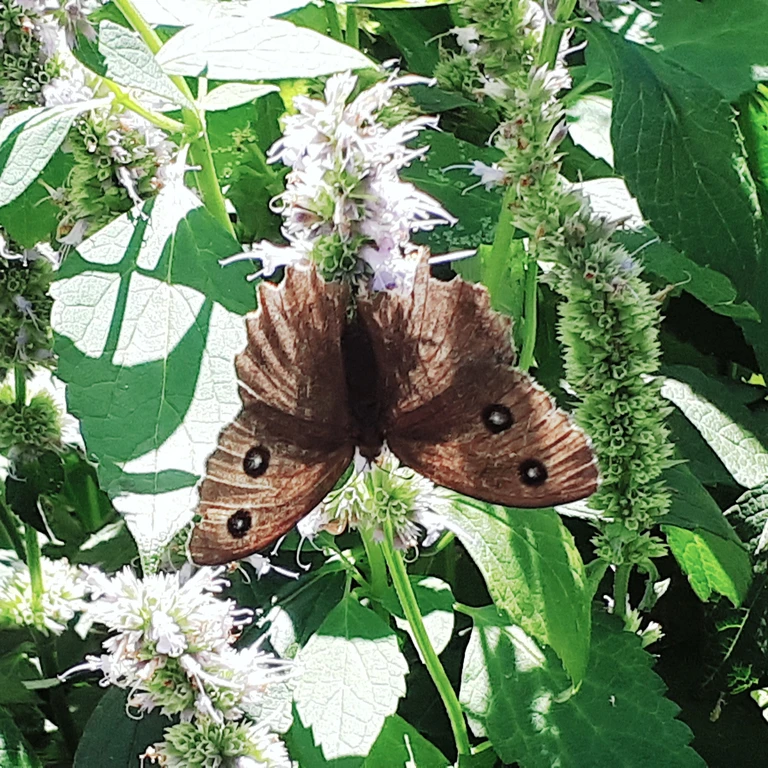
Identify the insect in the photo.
Minois dryas
